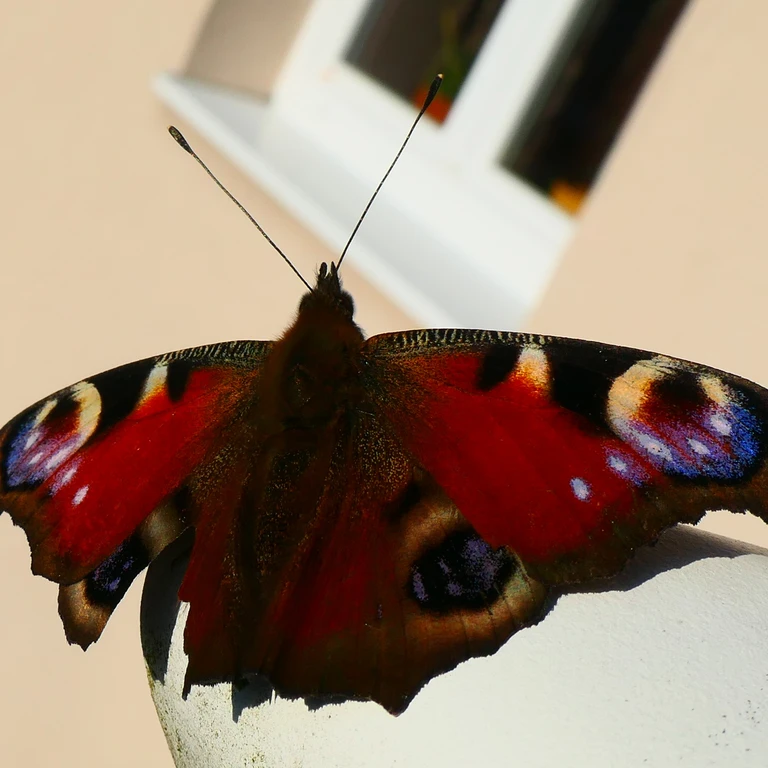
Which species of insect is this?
Aglais io
